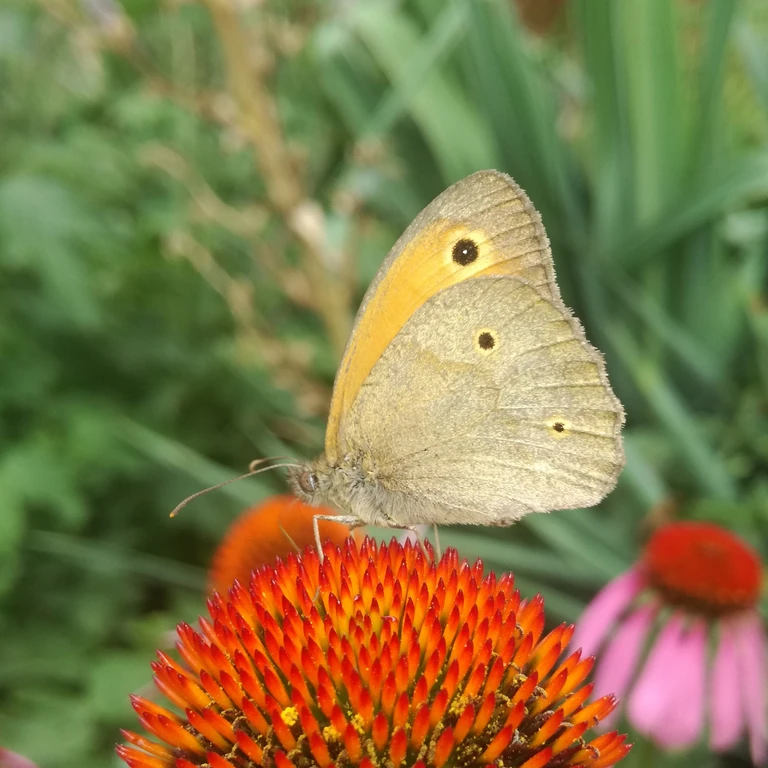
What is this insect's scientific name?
Maniola jurtina
